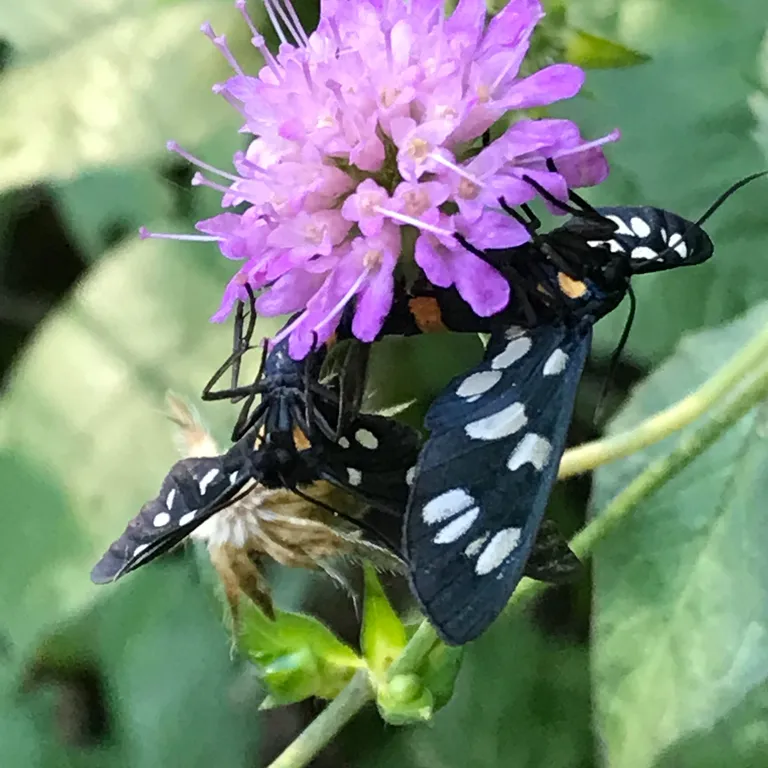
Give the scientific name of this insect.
Amata phegea
